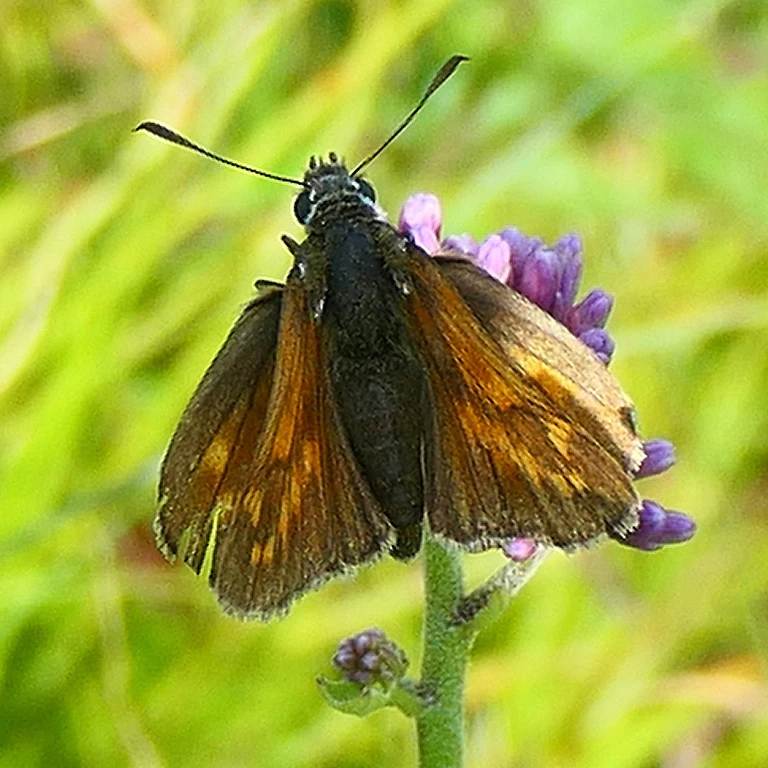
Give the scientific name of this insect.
Ochlodes sylvanus (also Ochlodes venata)
